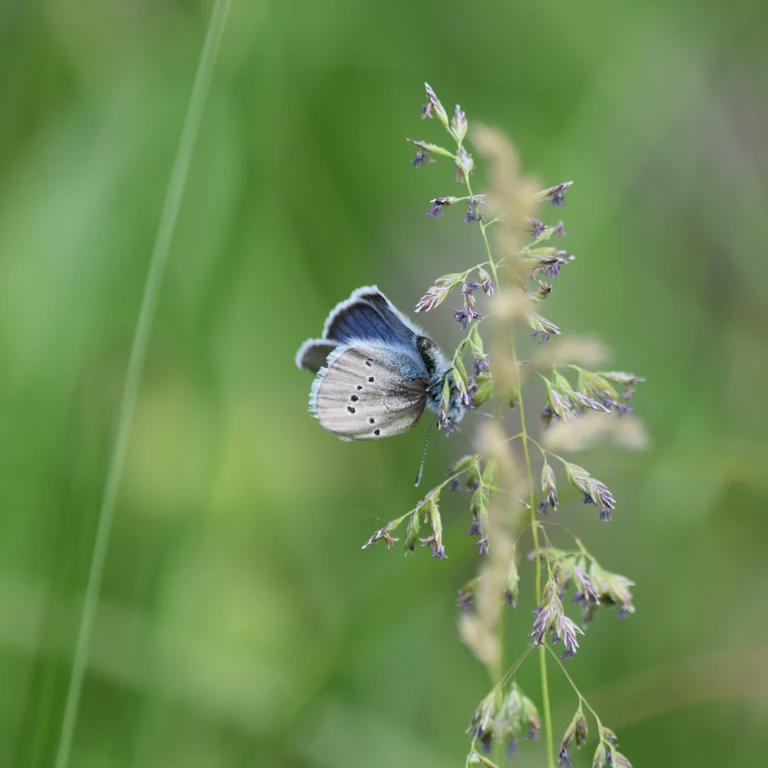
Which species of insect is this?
Cyaniris semiargus
